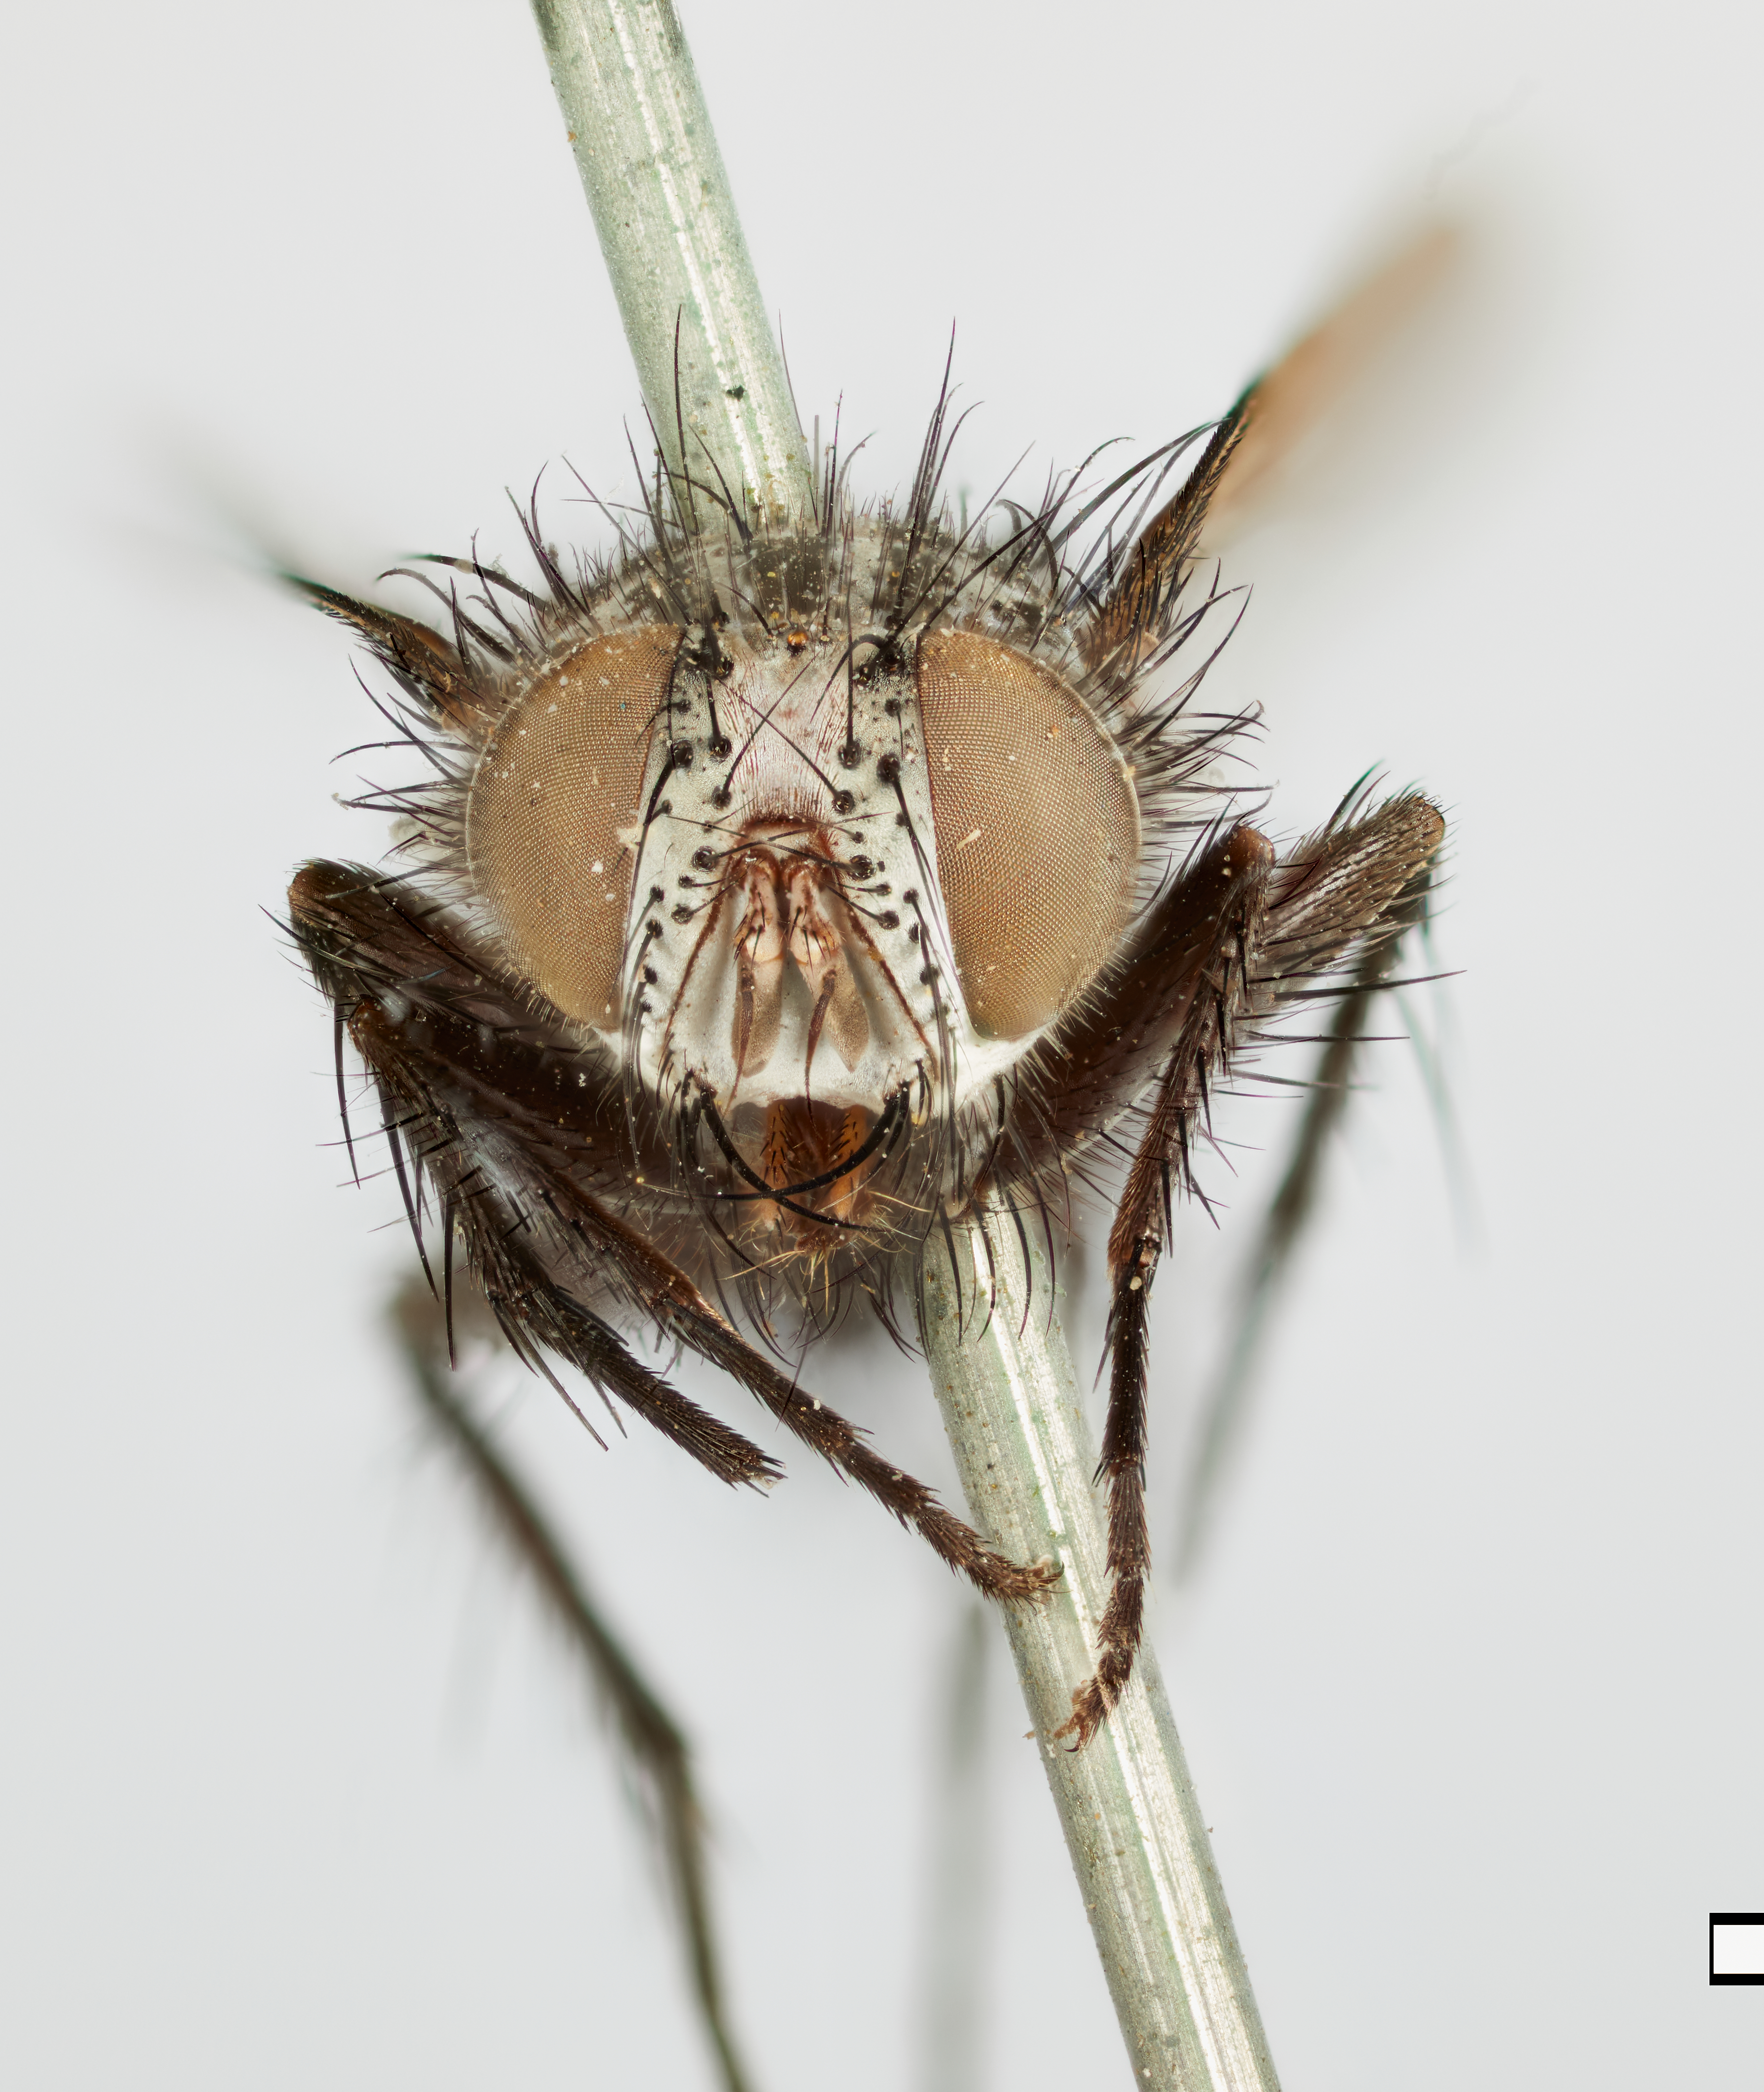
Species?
Cyrtophleba horrida
